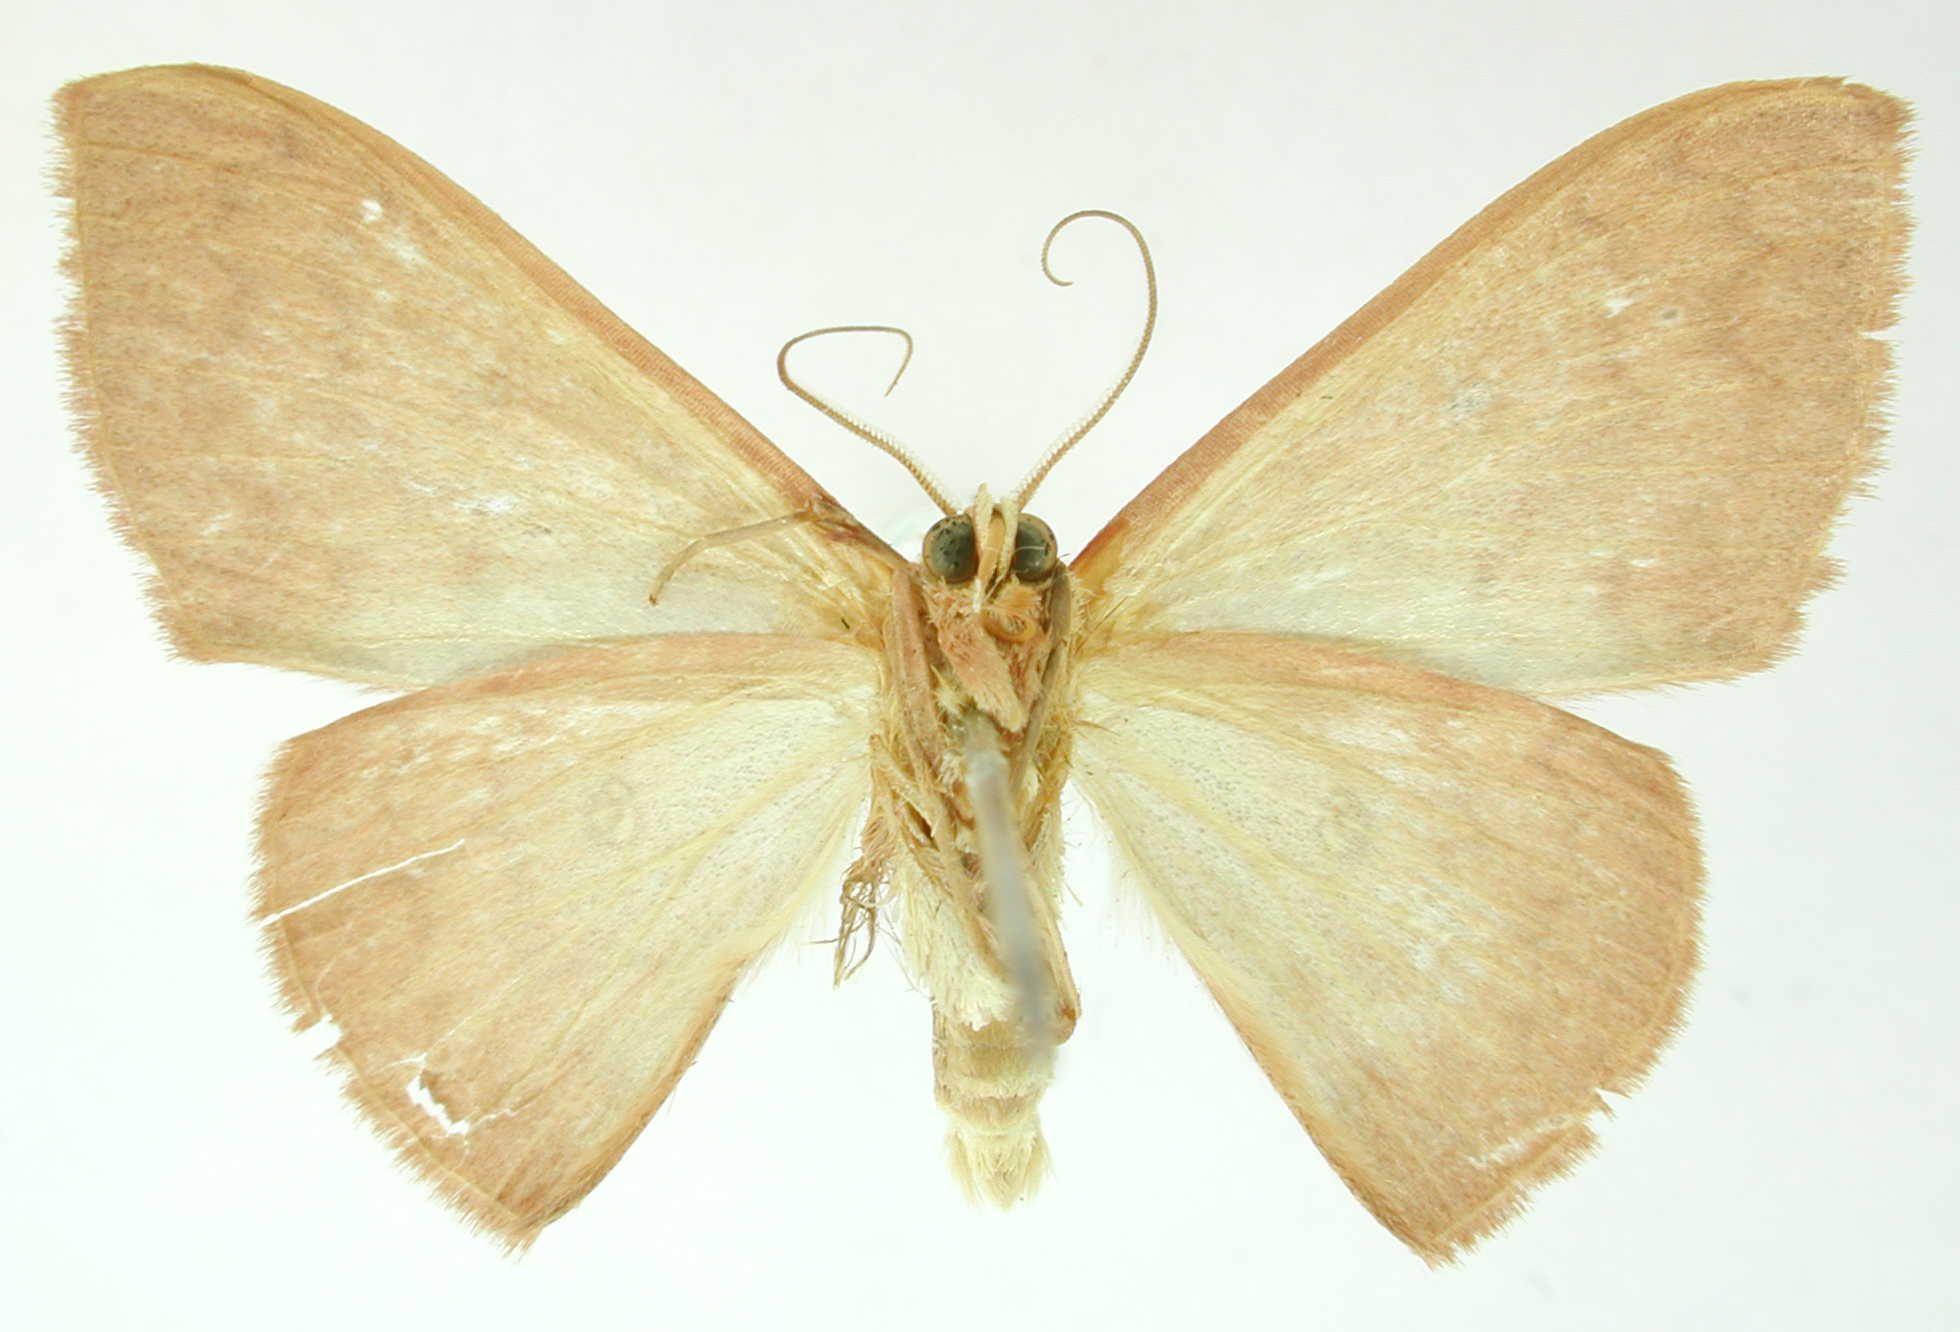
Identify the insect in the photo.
Dysephyra albidiscata
